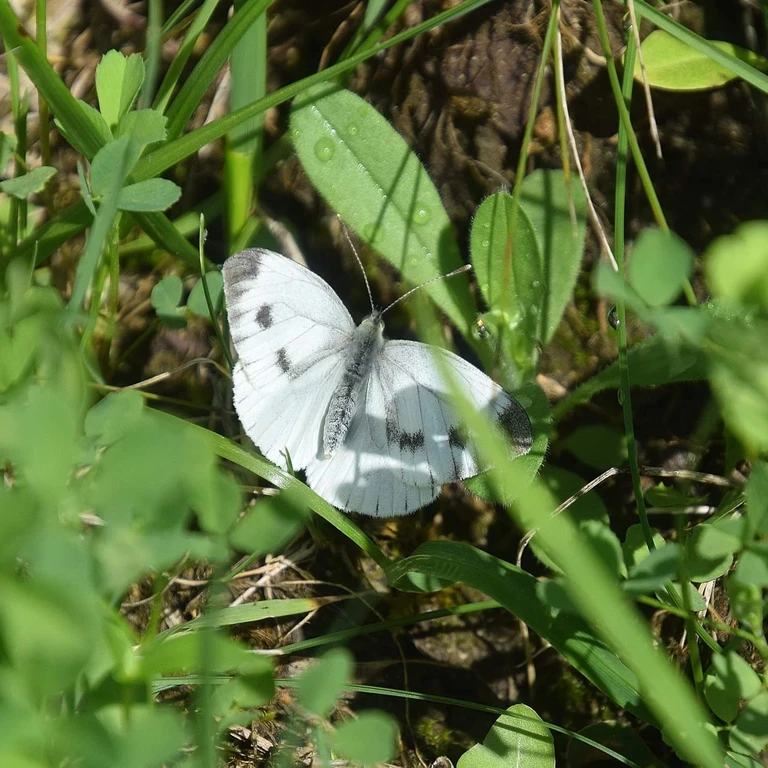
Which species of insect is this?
Pieris napi
